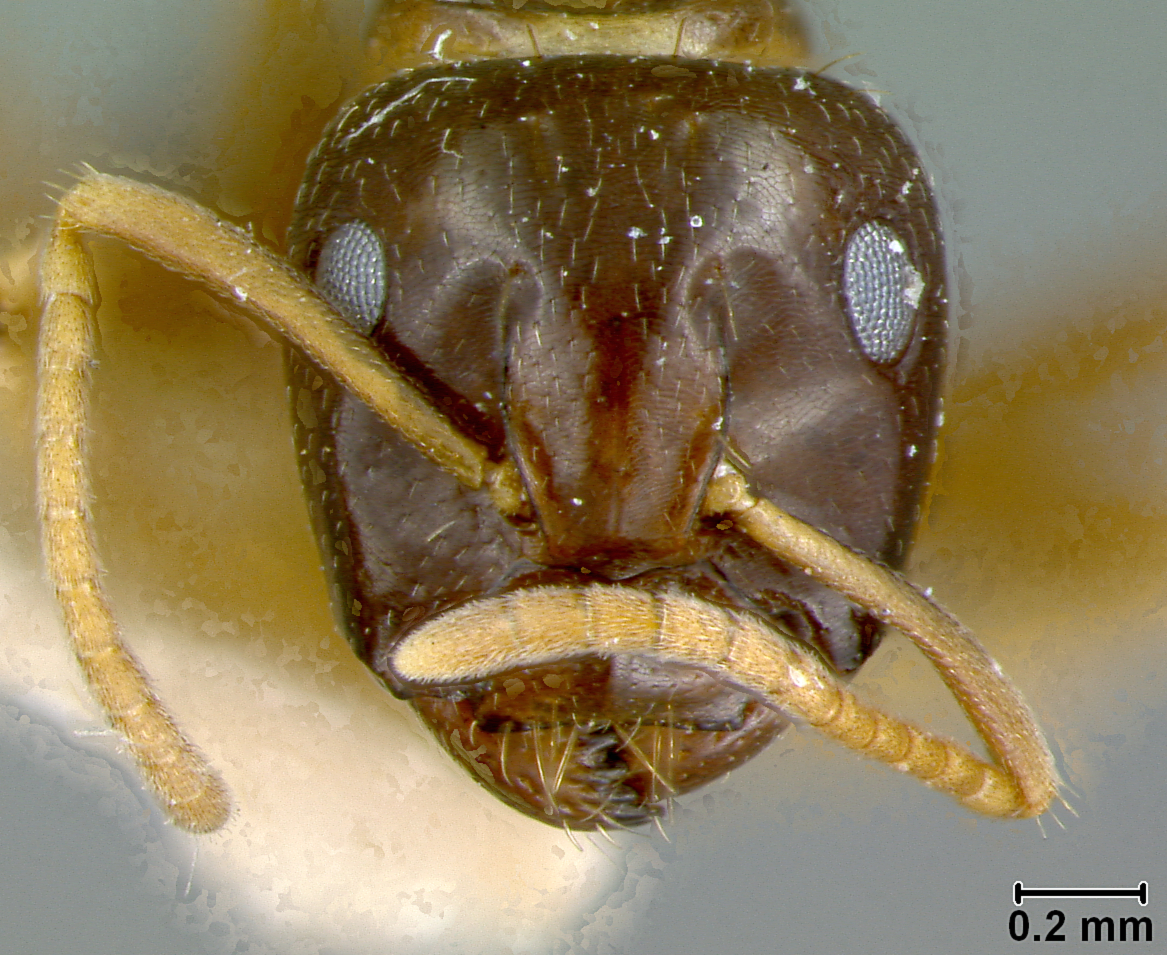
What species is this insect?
Camponotus chapini
